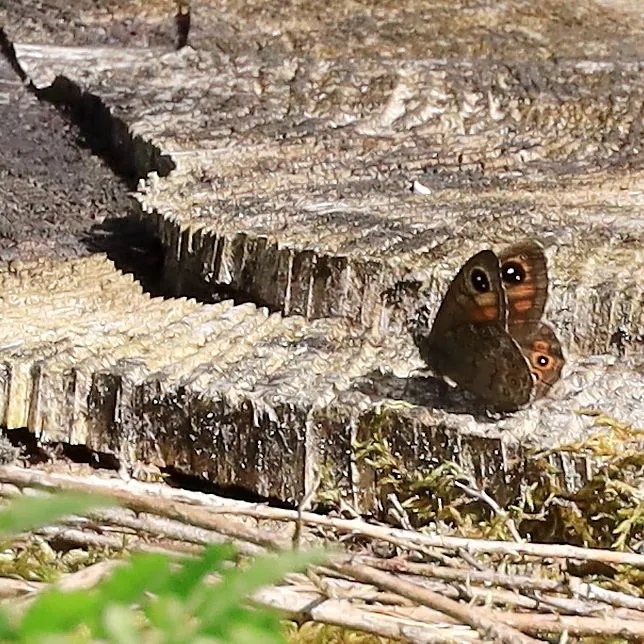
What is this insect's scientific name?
Lasiommata maera (also Pararge maera)
